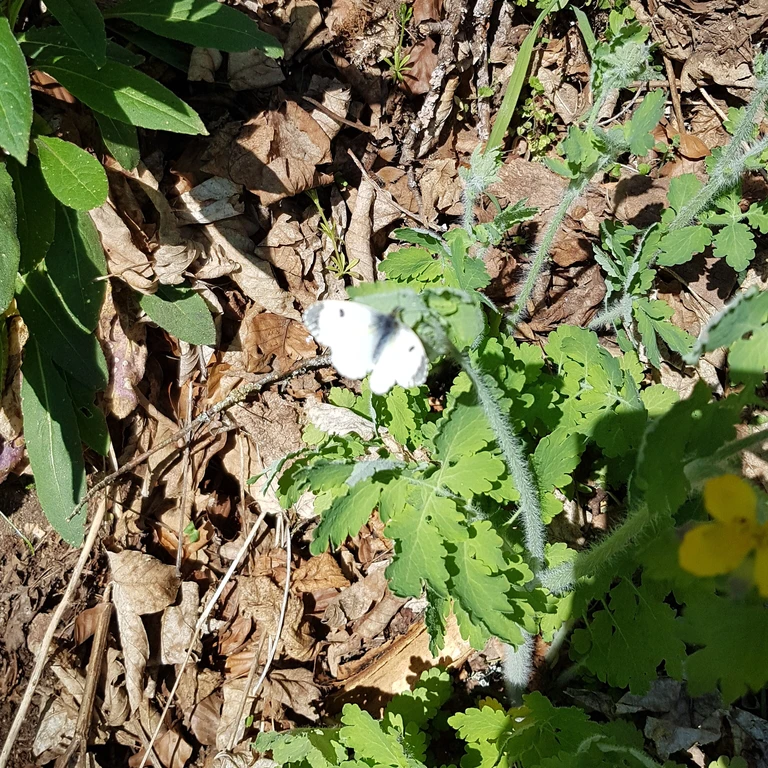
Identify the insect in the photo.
Anthocharis cardamines
